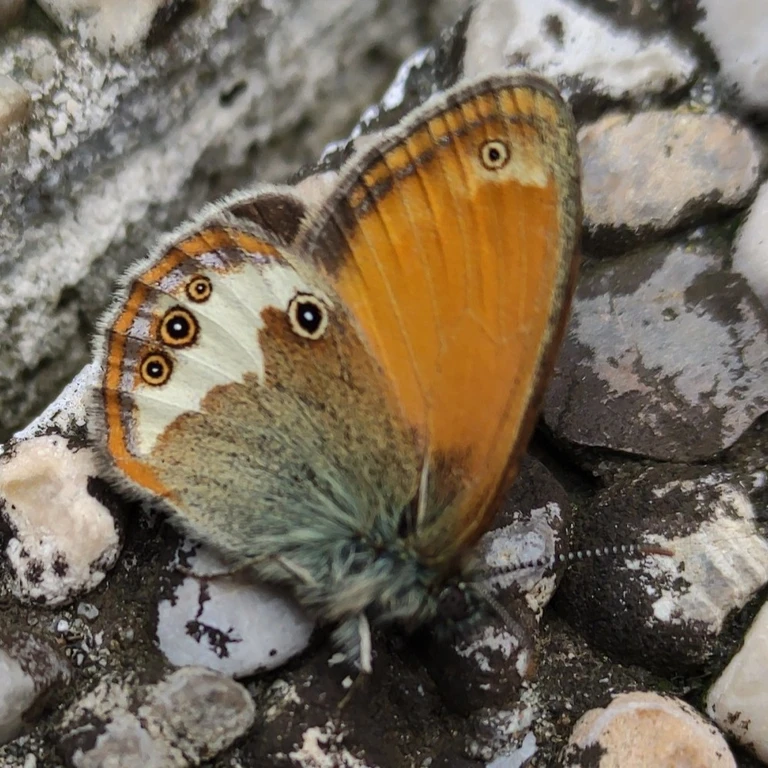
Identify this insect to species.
Coenonympha arcania
